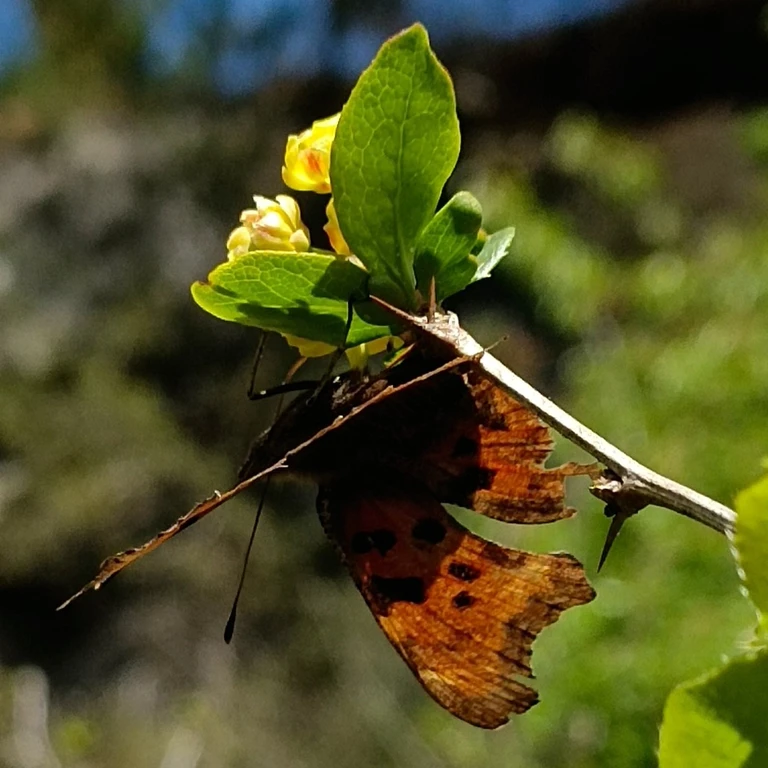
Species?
Polygonia c-album
